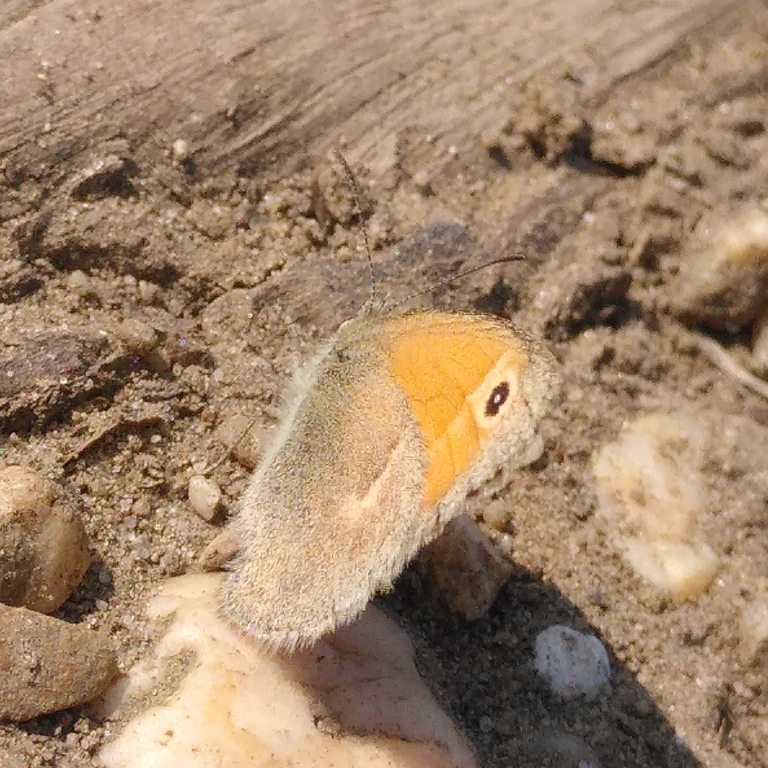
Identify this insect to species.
Coenonympha pamphilus
